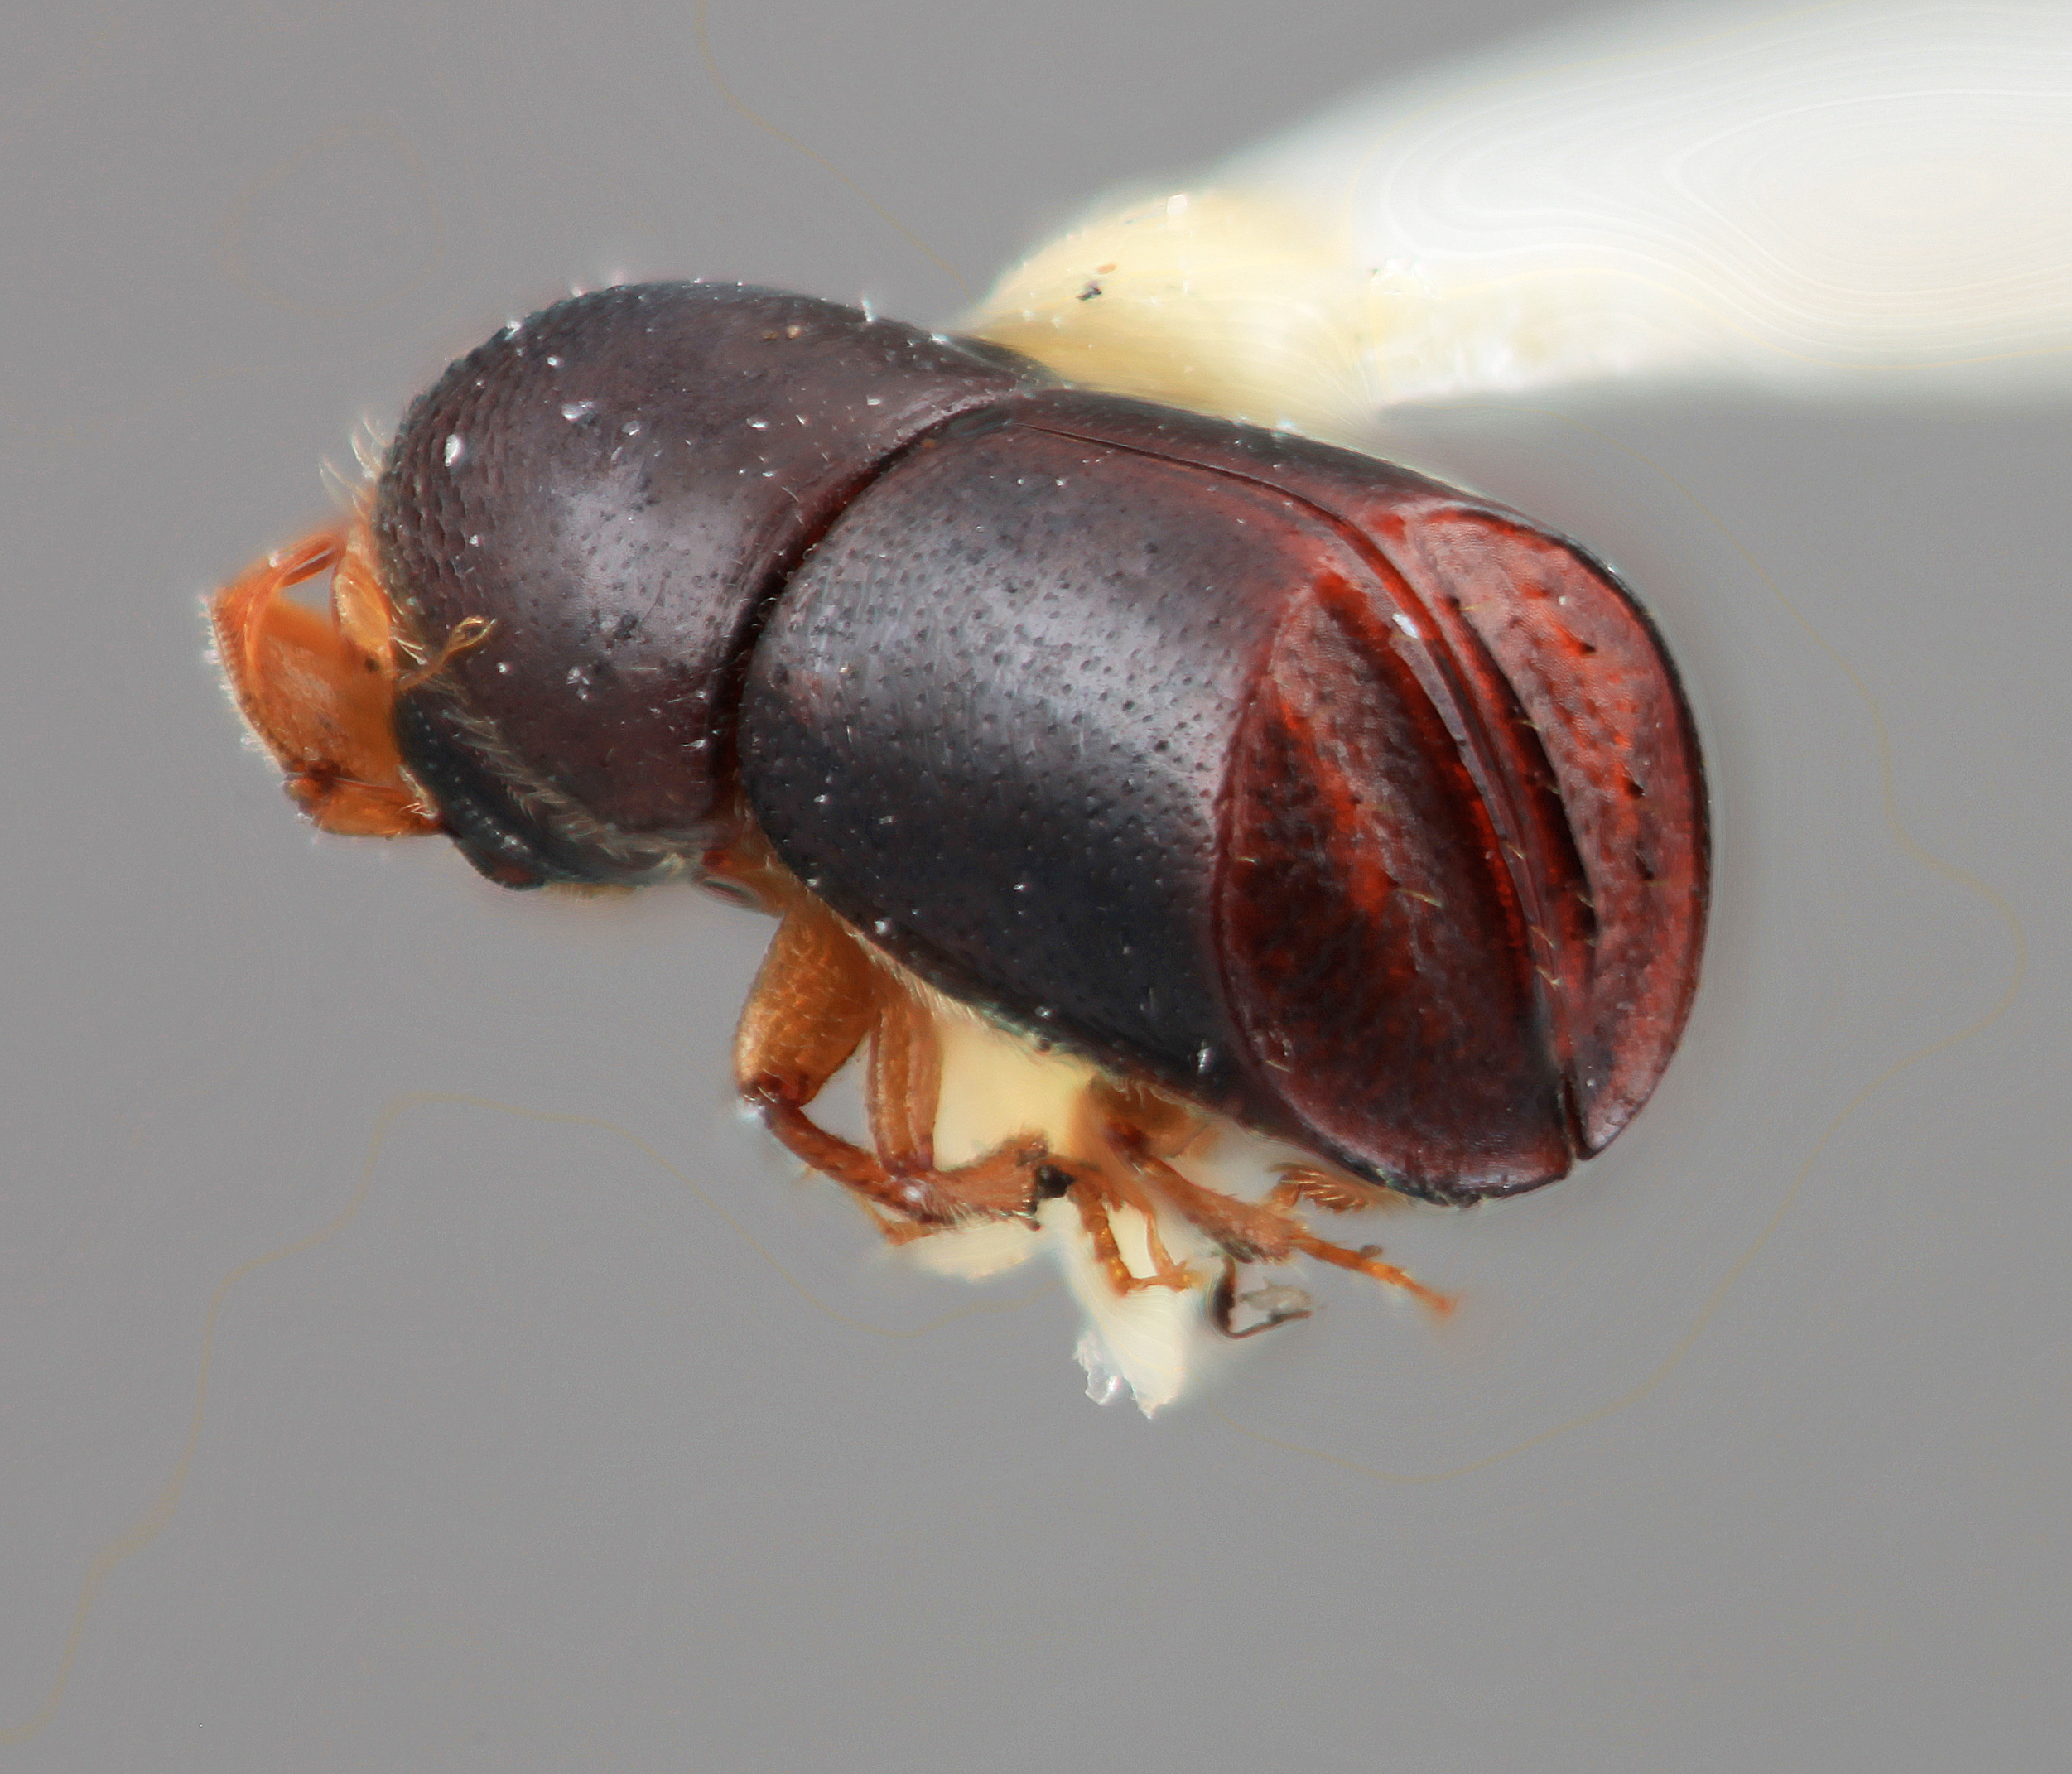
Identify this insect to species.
Corthylus concisus
